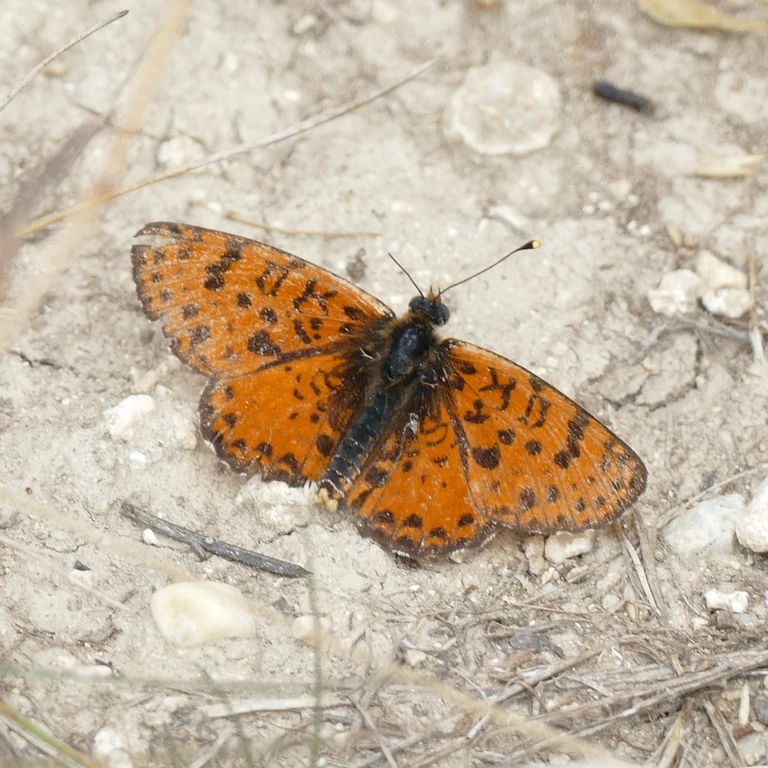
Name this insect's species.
Melitaea didyma
